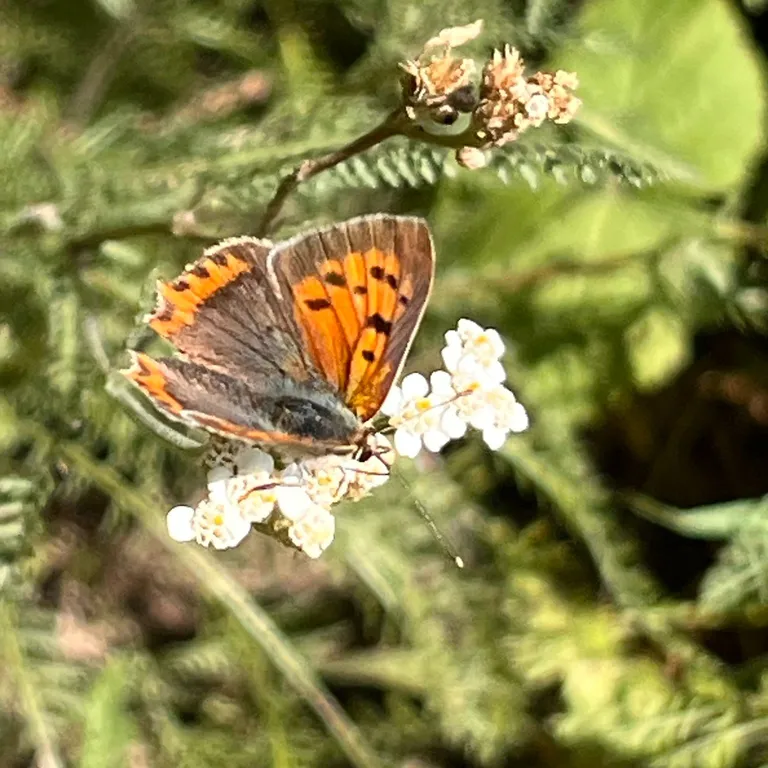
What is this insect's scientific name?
Lycaena phlaeas
